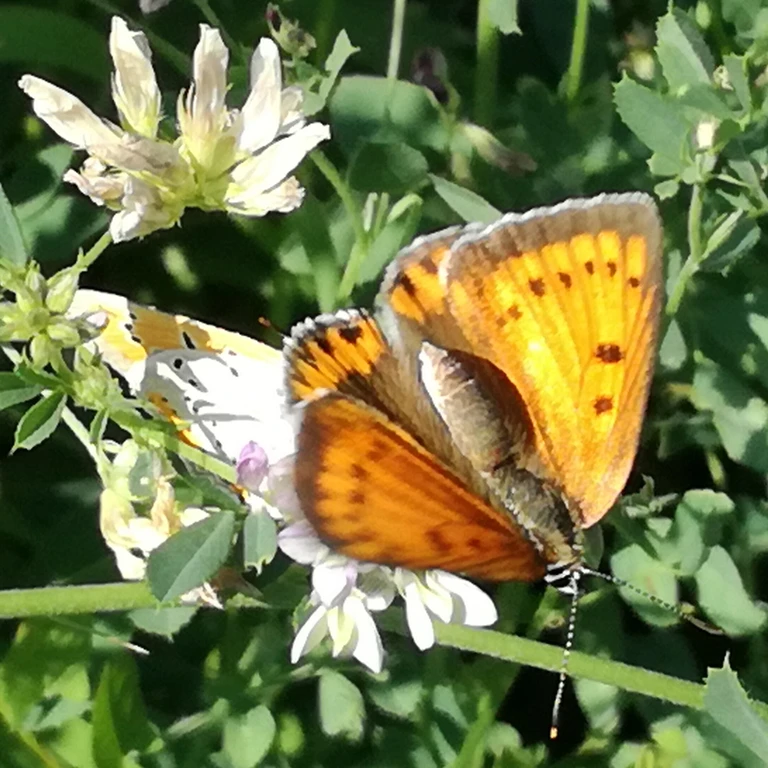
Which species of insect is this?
Lycaena dispar
